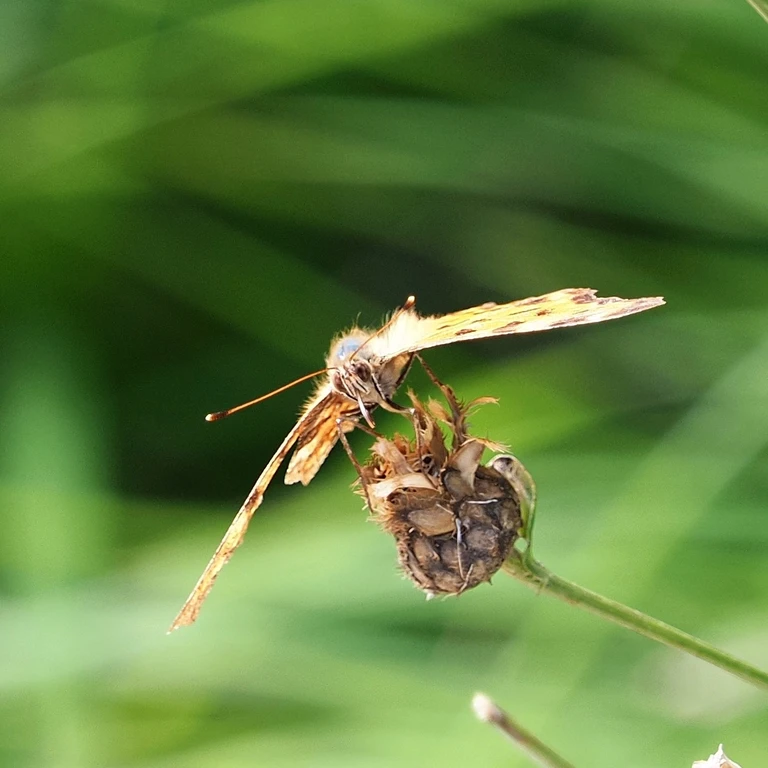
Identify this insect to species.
Polygonia c-album
